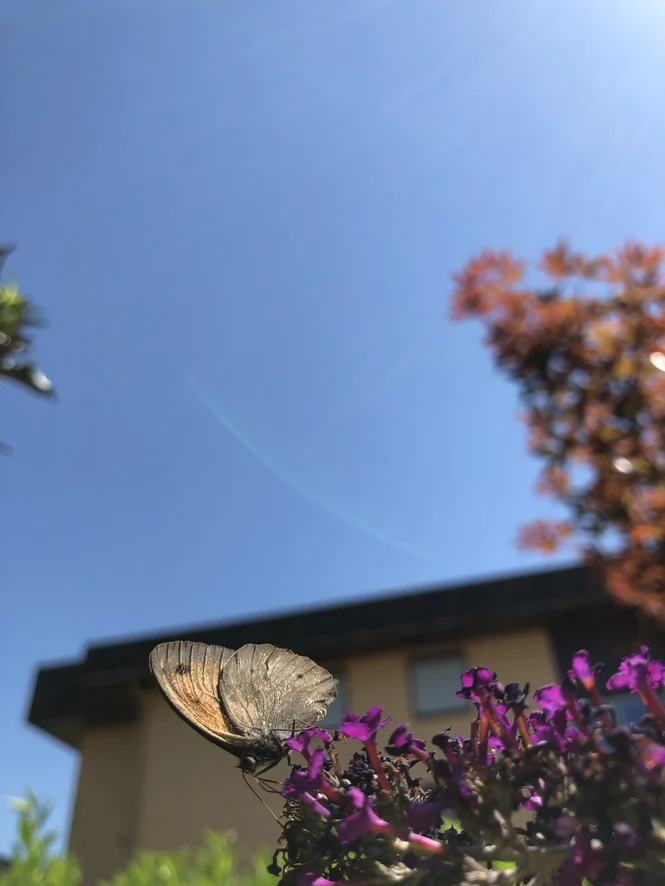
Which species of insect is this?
Maniola jurtina
